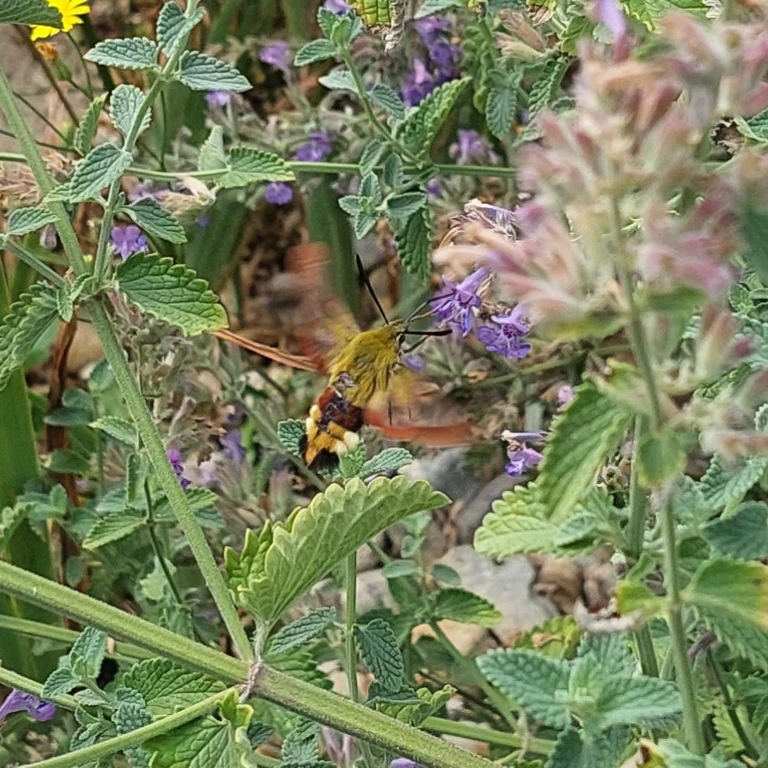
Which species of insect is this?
Hemaris fuciformis
